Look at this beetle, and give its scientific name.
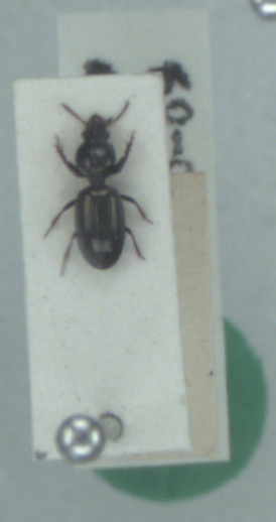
Dyschirius thoracicus
